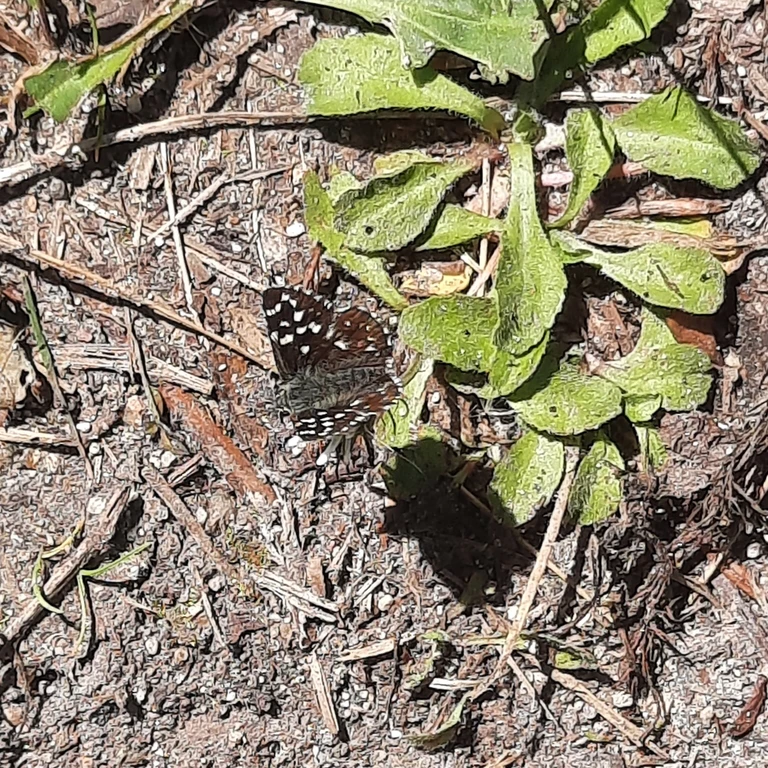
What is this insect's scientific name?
Pyrgus malvae
